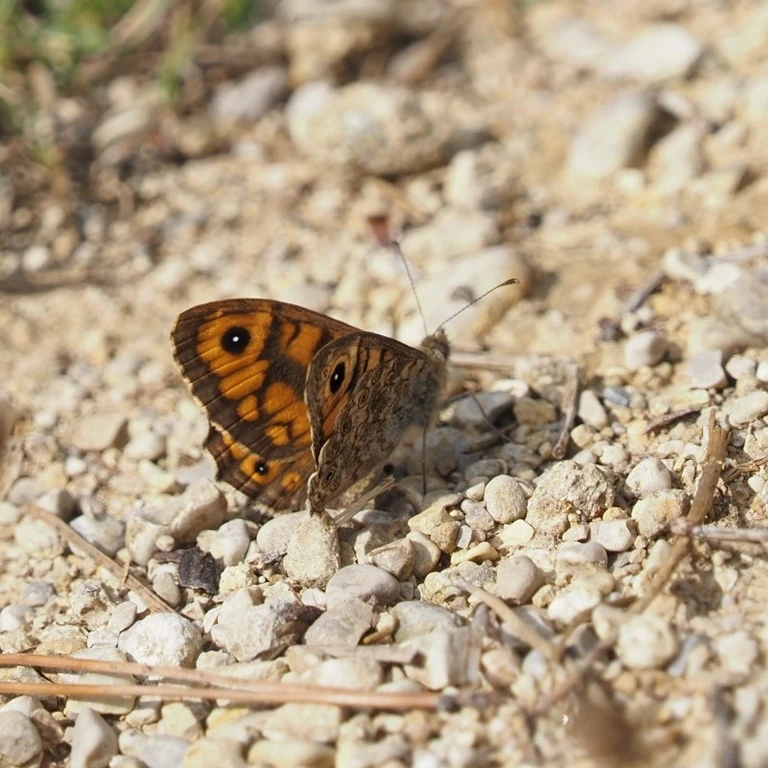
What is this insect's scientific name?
Lasiommata megera (also Pararge megera)
